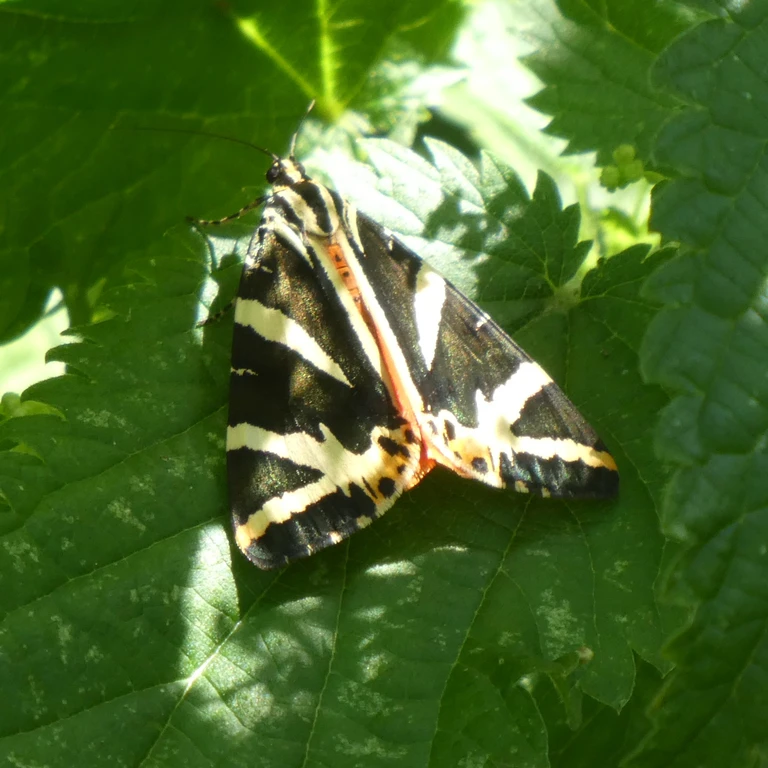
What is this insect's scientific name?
Euplagia quadripunctaria
